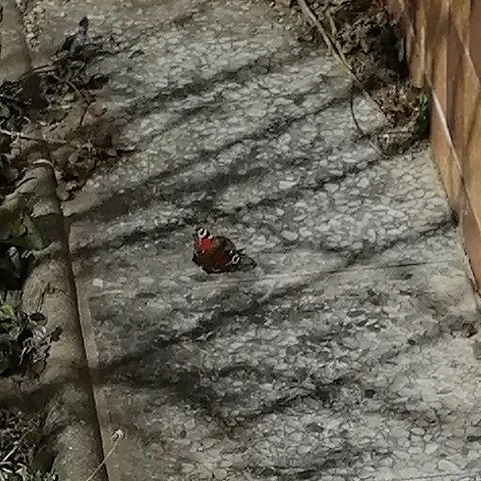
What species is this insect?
Aglais io
